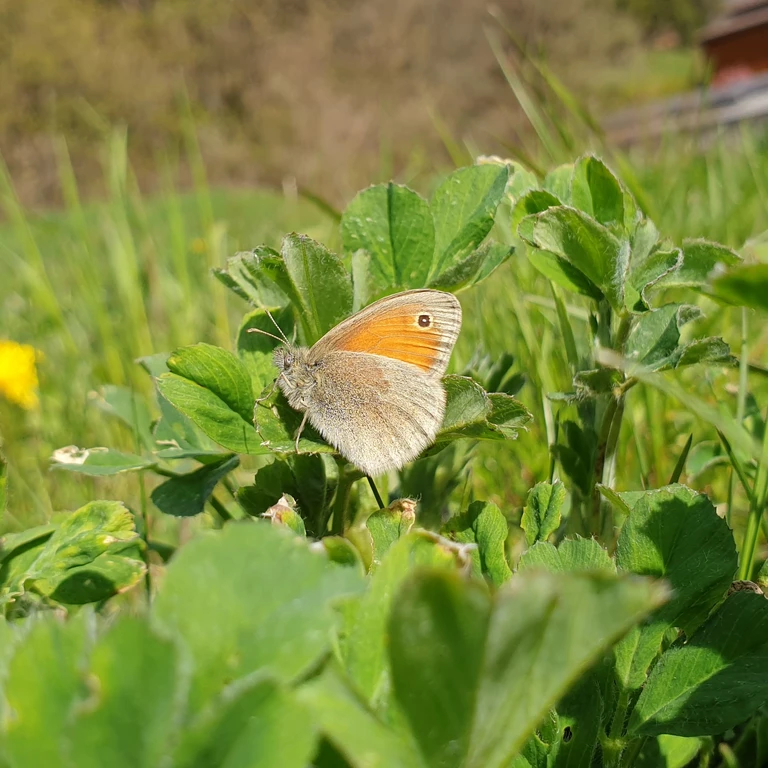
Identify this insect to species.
Coenonympha pamphilus
